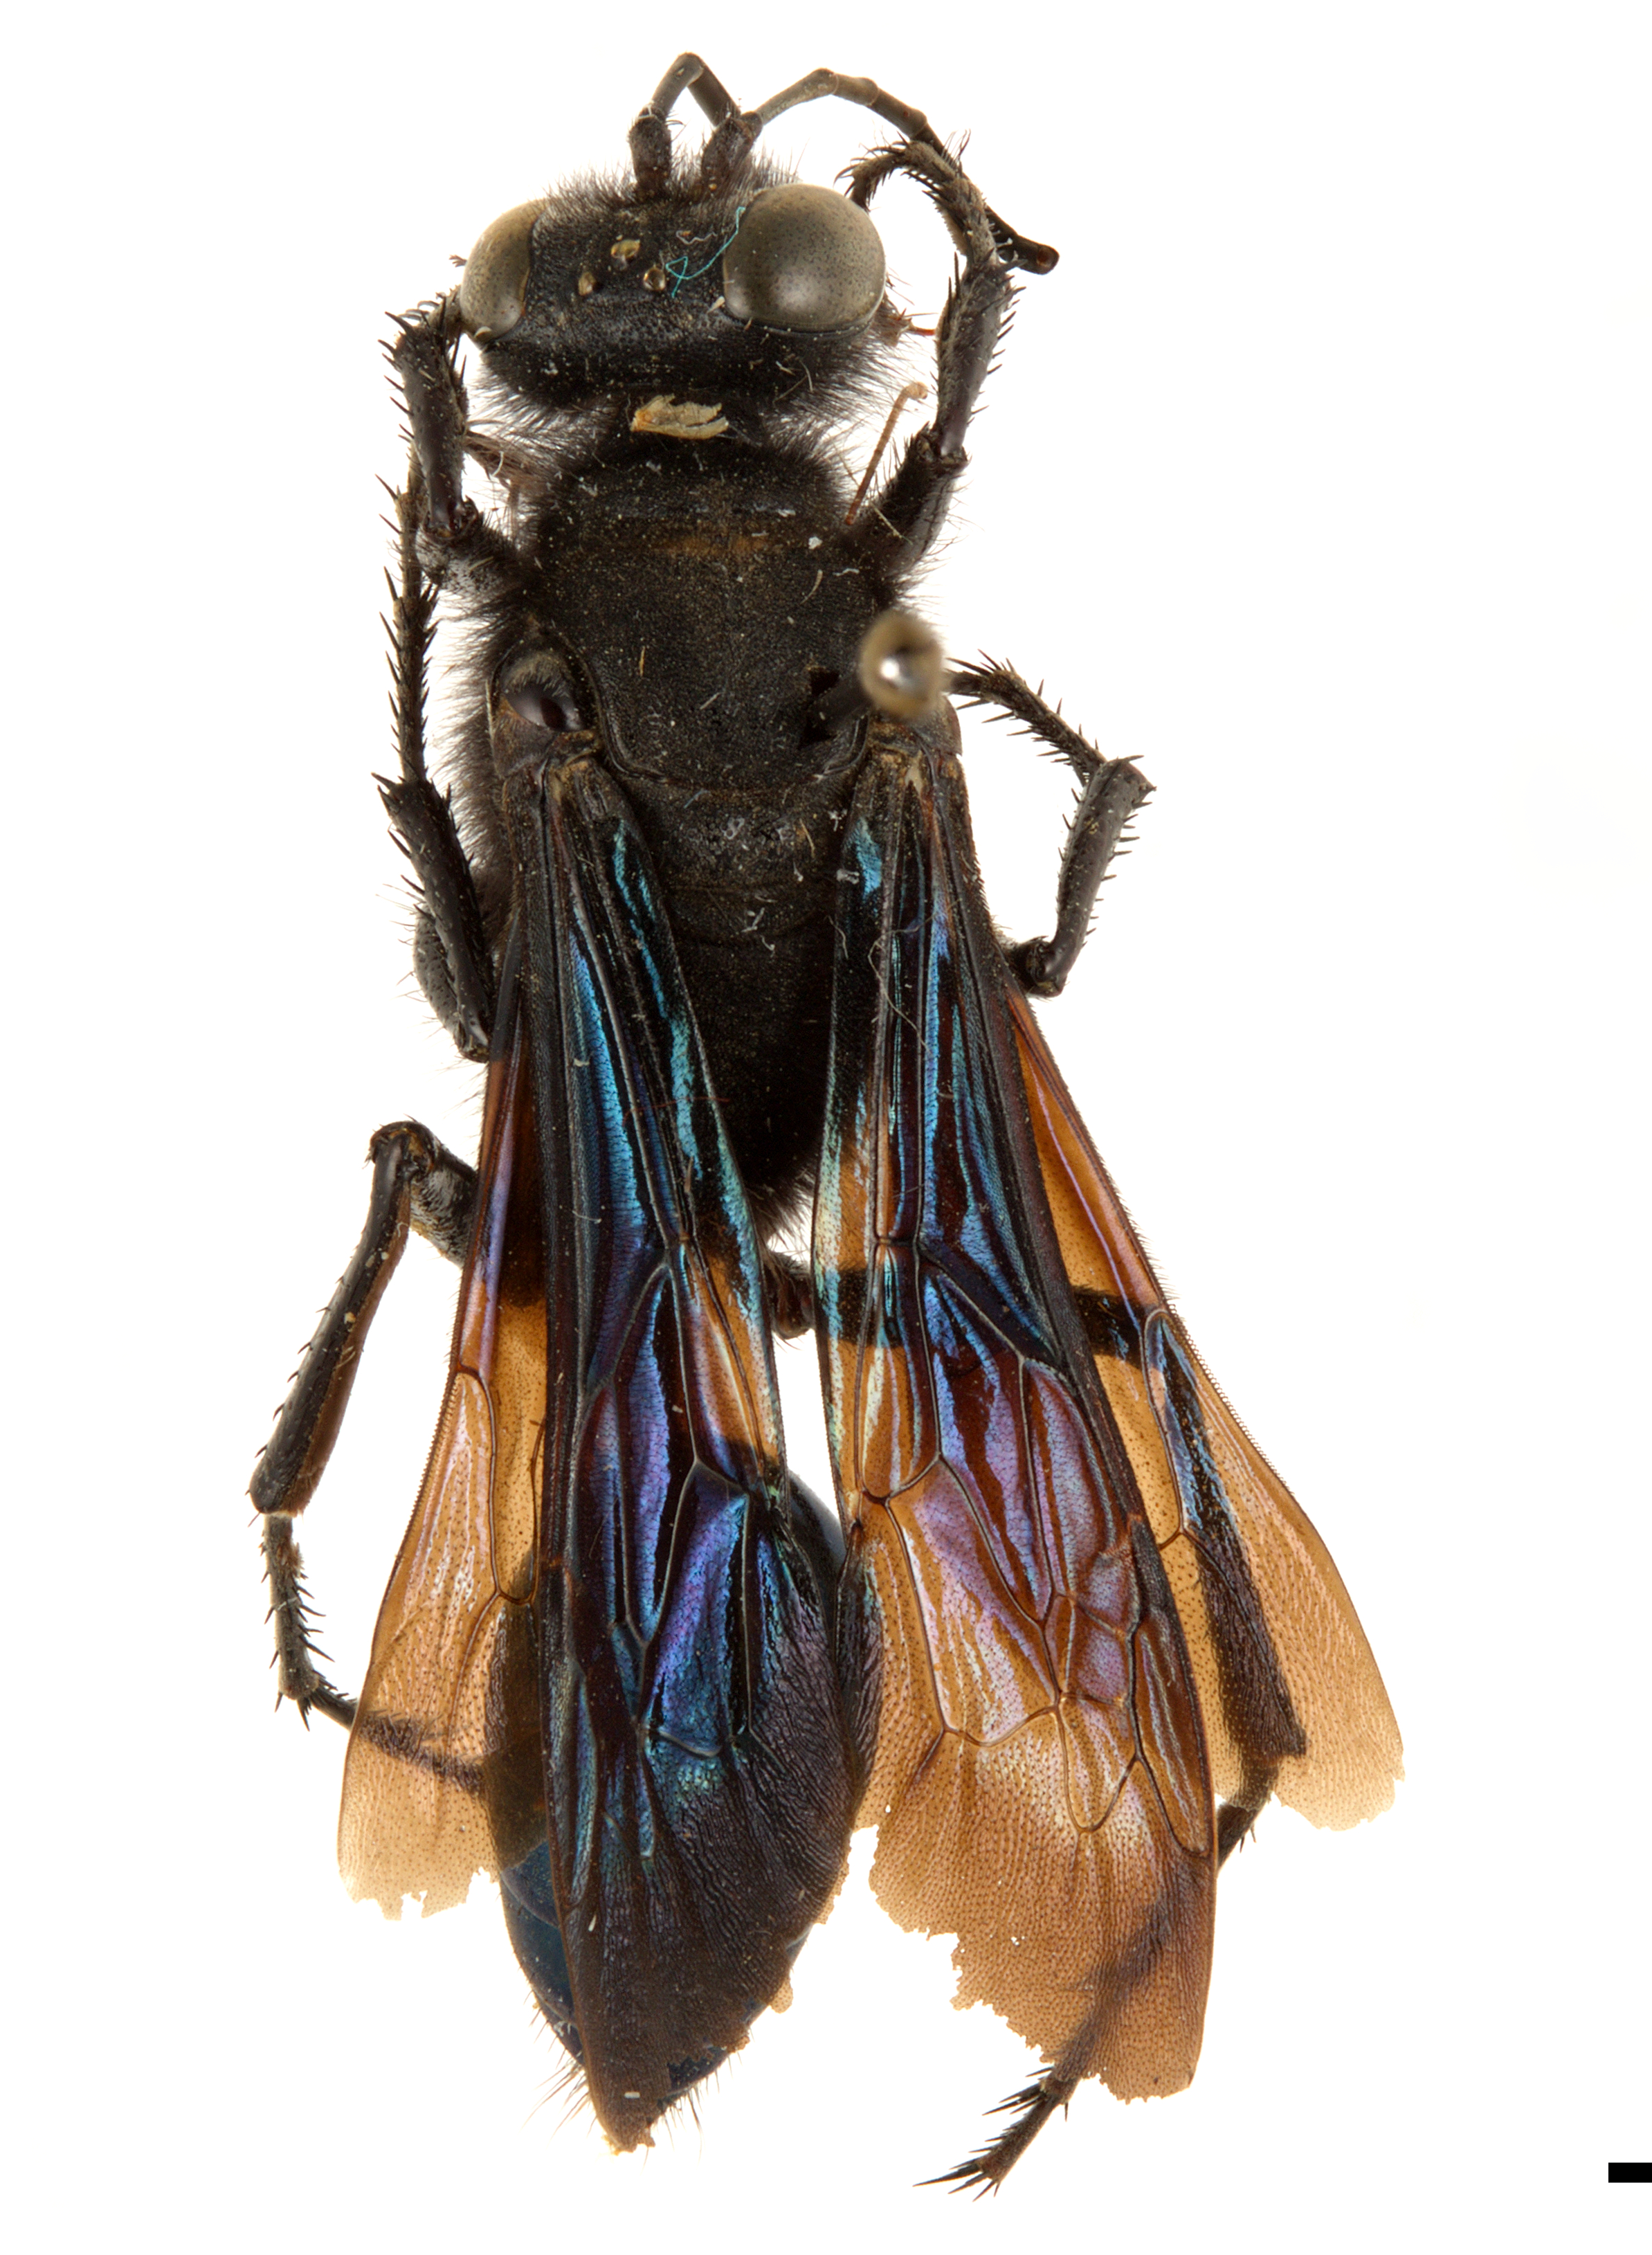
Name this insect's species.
Stangeella cyaniventris
